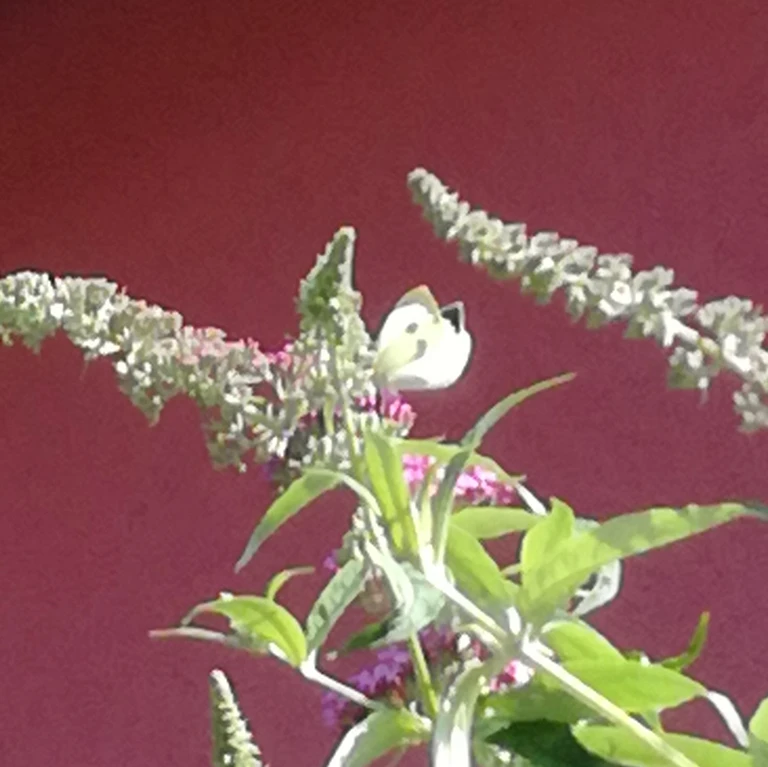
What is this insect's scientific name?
Pieris brassicae
